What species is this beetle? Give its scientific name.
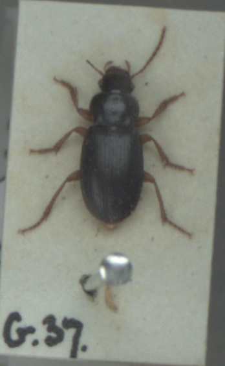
Ophonus rufibarbis
